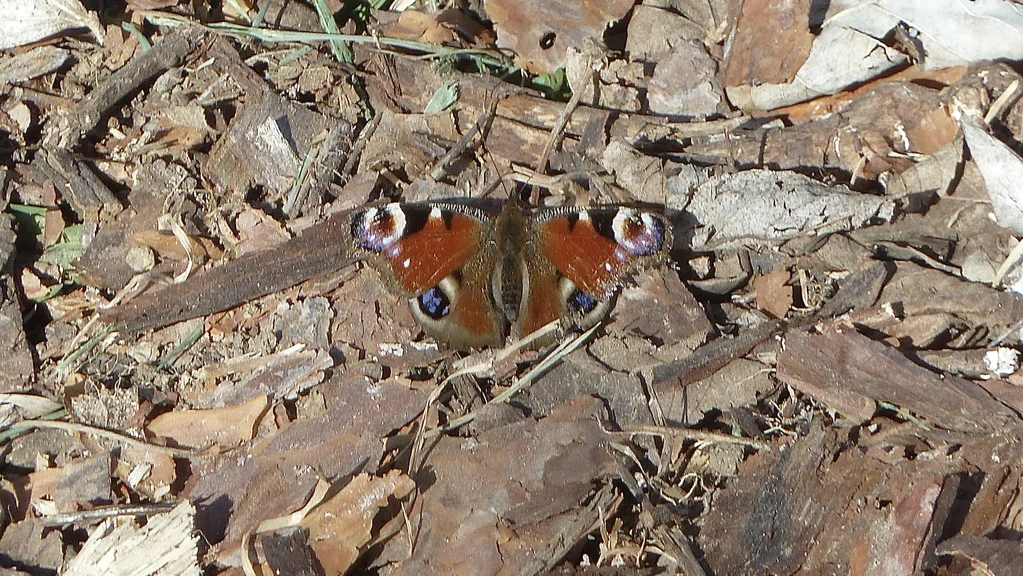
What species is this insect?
Aglais io
